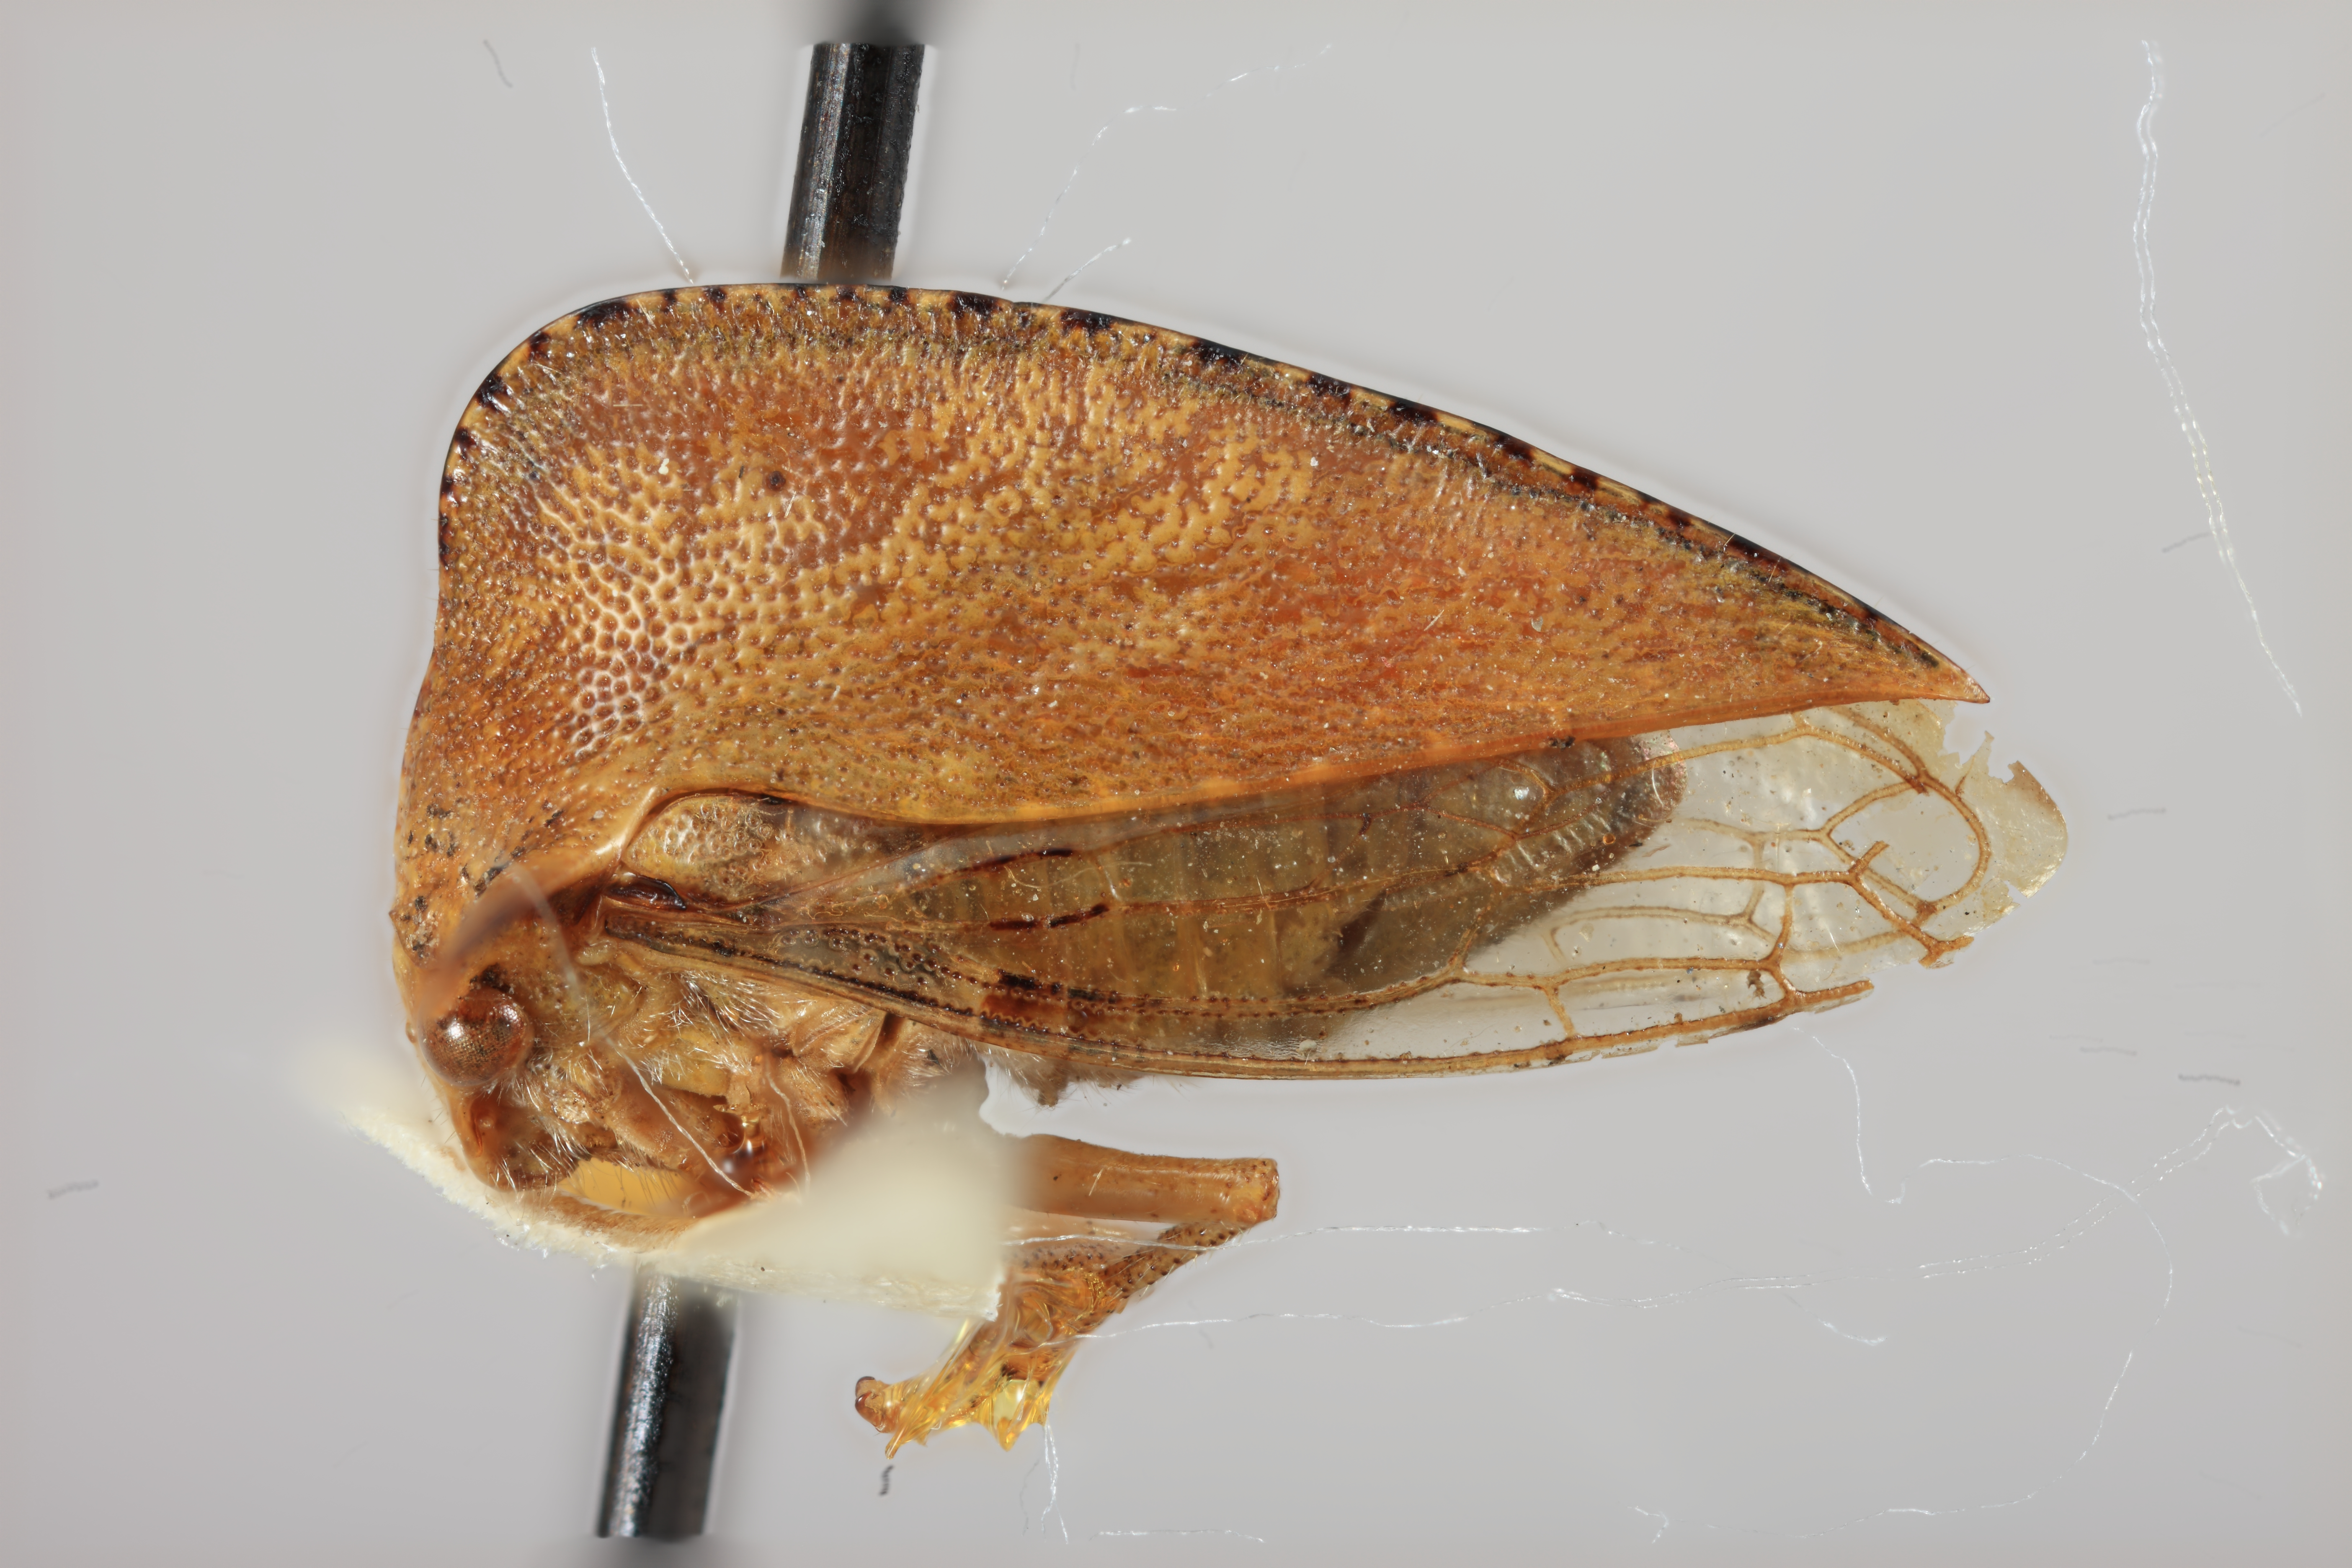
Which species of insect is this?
Antianthe chichiana
